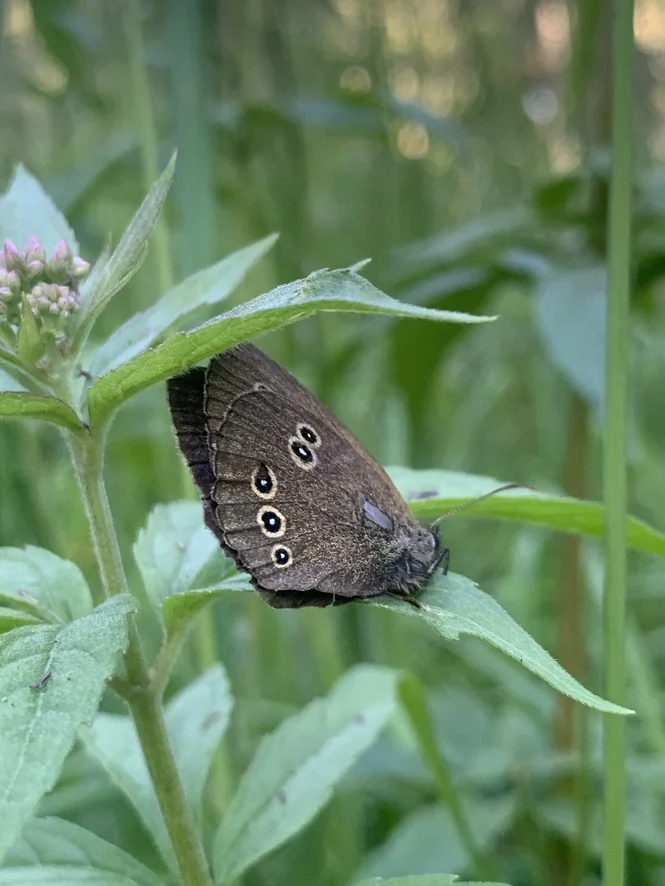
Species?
Aphantopus hyperantus
